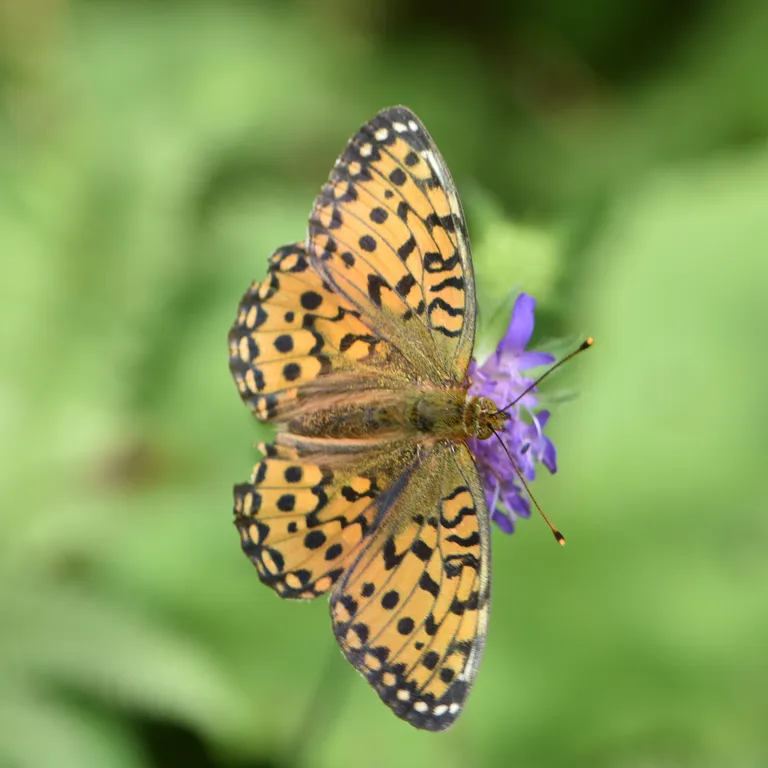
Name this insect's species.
Speyeria aglaja
